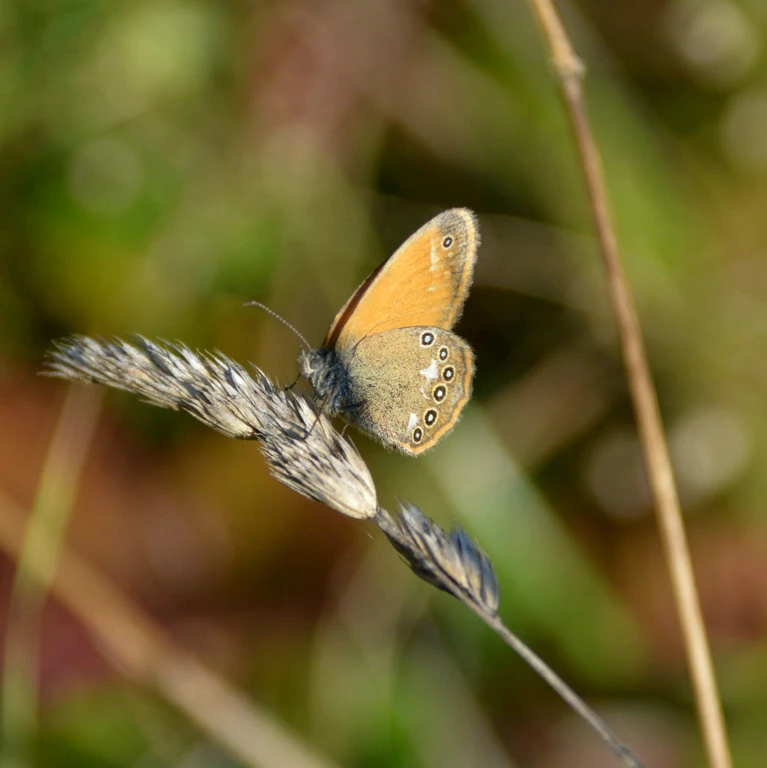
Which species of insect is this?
Coenonympha glycerion (also Coenonympha iphis)
